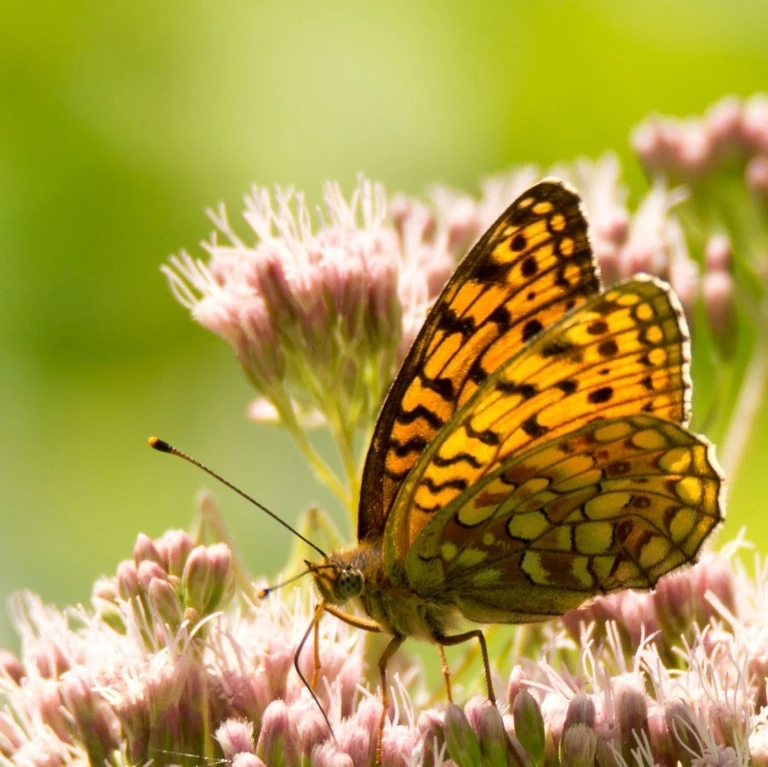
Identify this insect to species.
Fabriciana niobe
